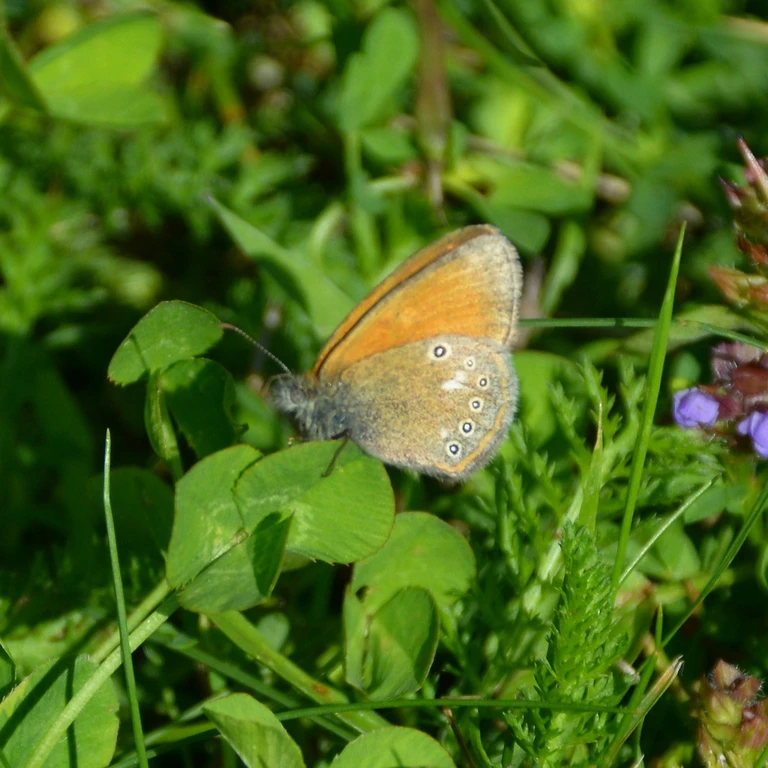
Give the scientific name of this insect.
Coenonympha glycerion (also Coenonympha iphis)
